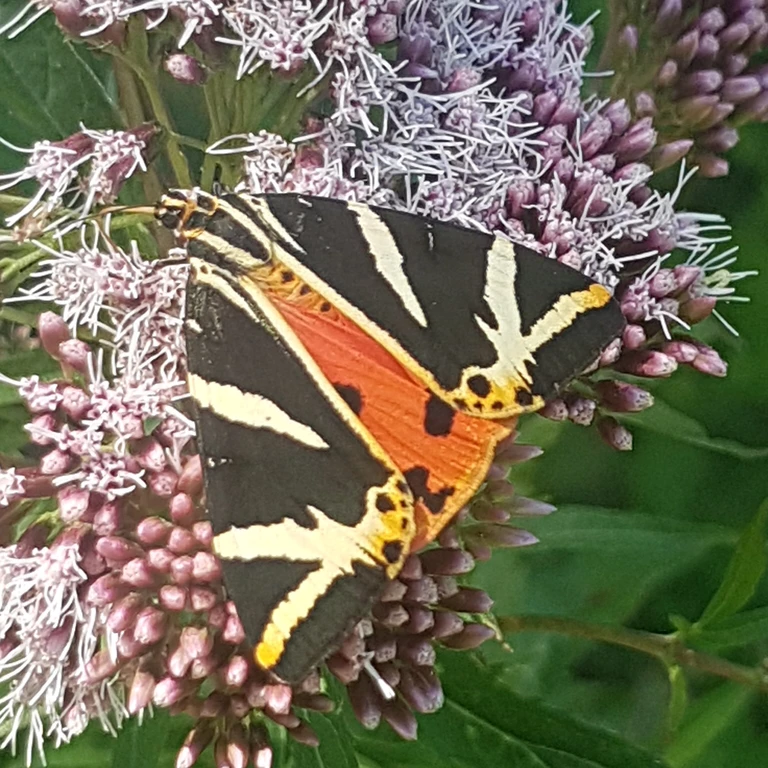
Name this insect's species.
Euplagia quadripunctaria
